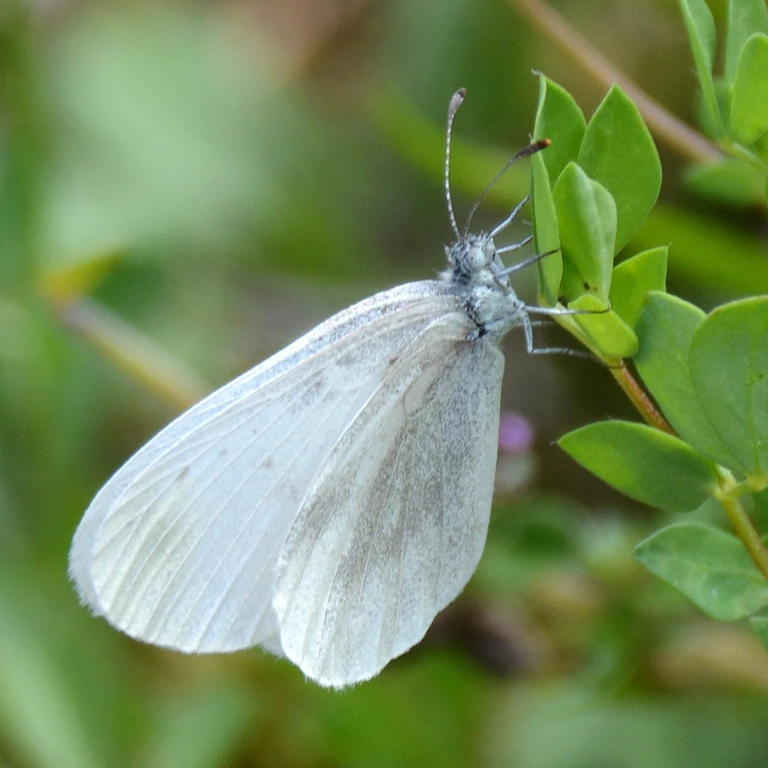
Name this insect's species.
Leptidea sinapis/juvernica
